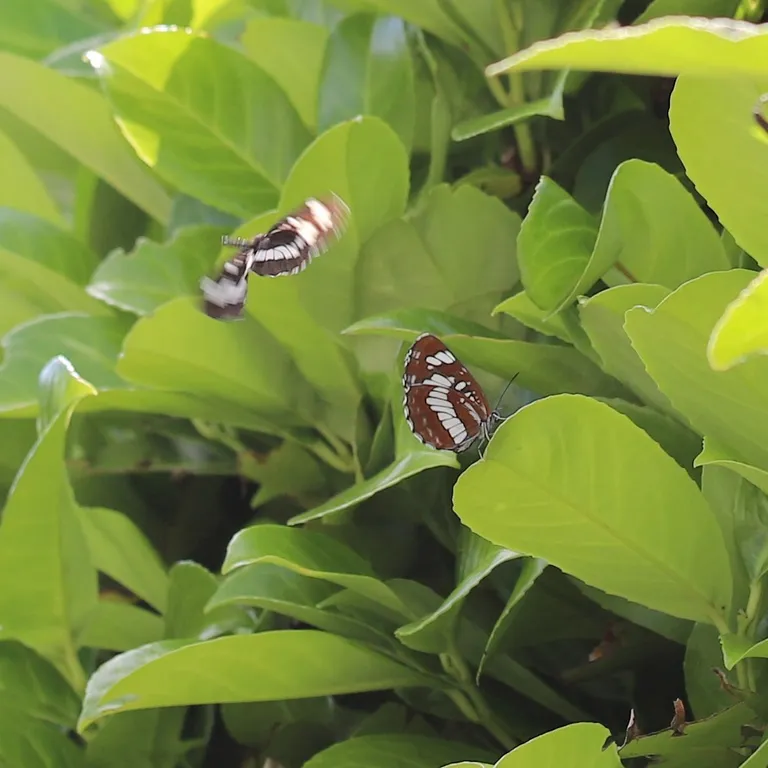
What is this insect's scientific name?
Neptis rivularis
